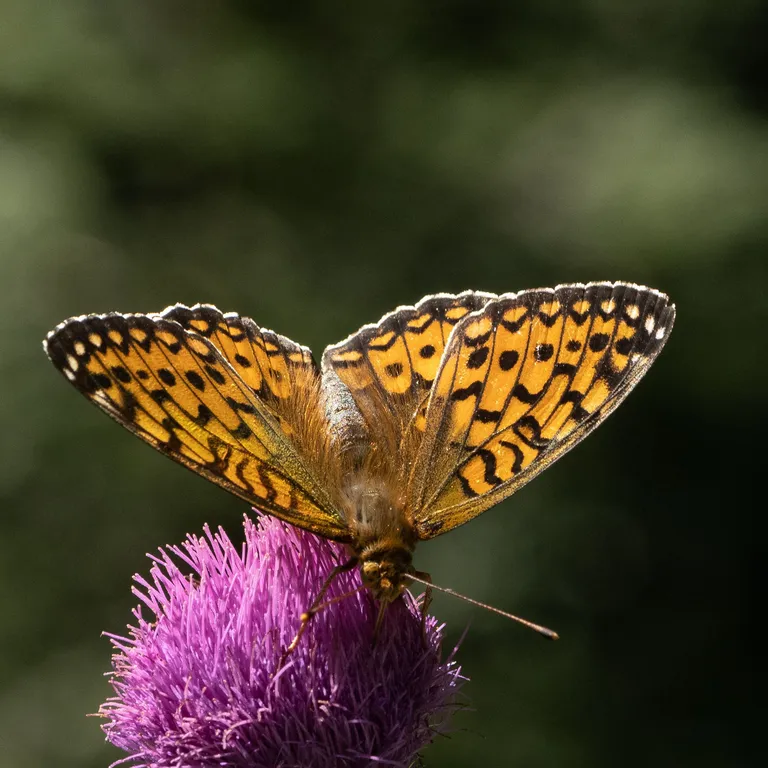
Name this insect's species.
Fabriciana adippe
